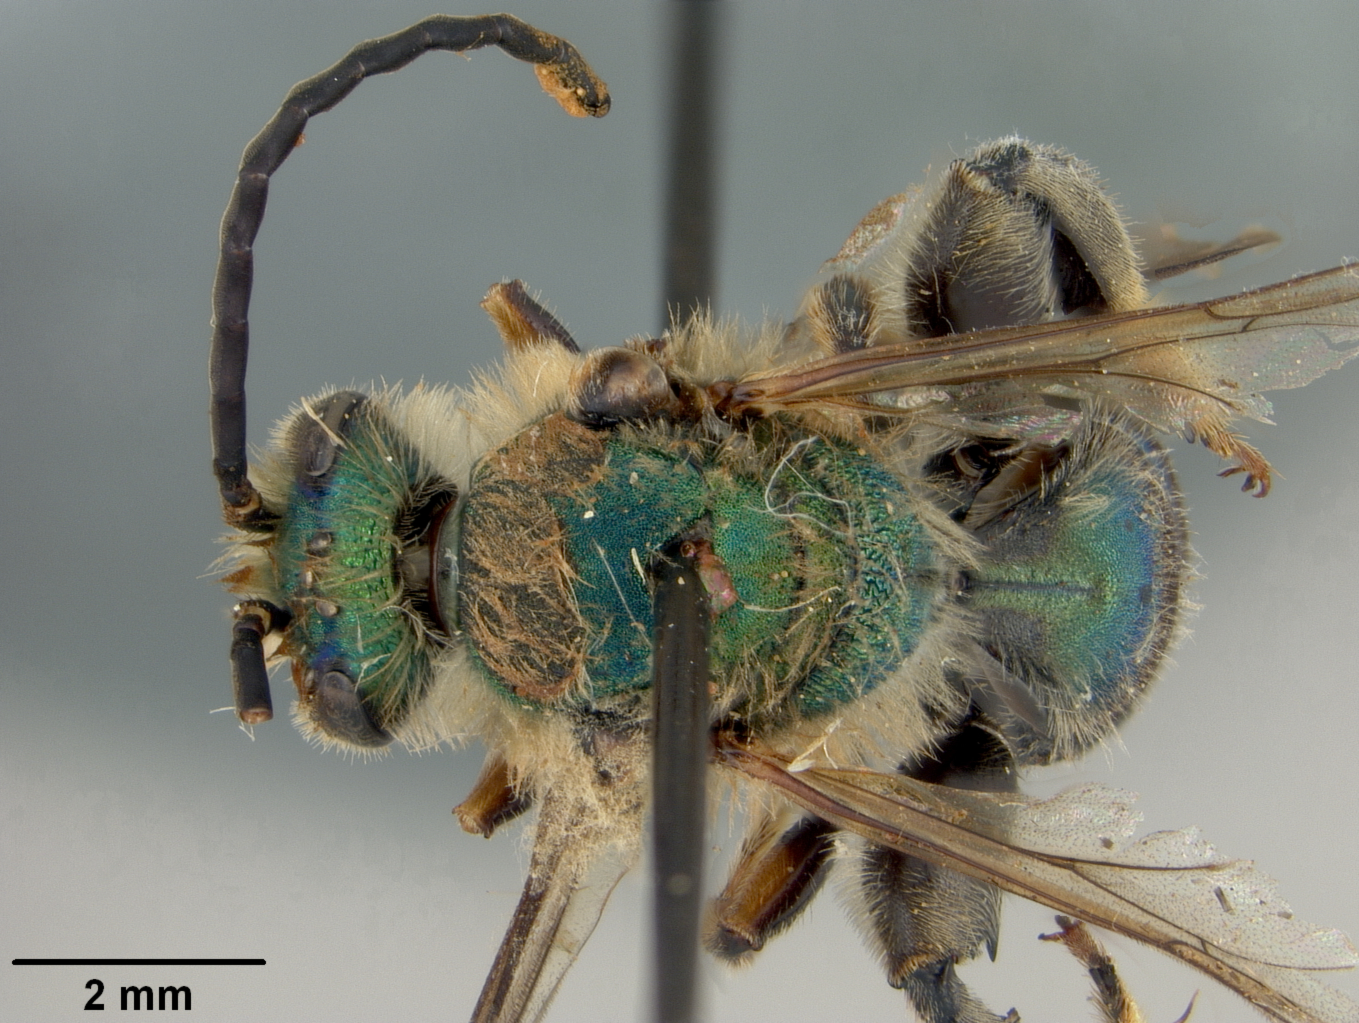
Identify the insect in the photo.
Caenohalictus uyacanus
